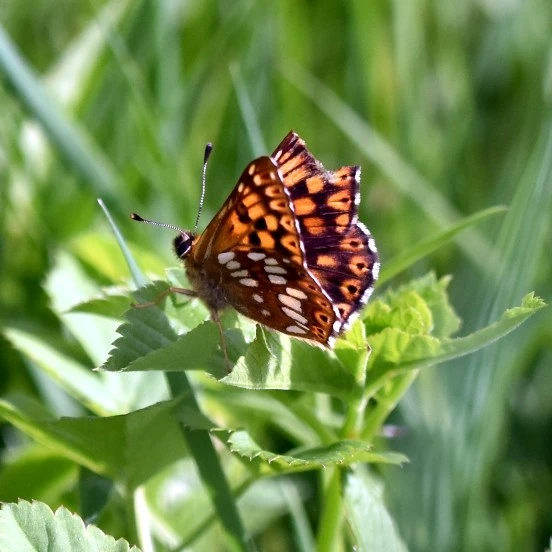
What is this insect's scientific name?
Hamearis lucina
